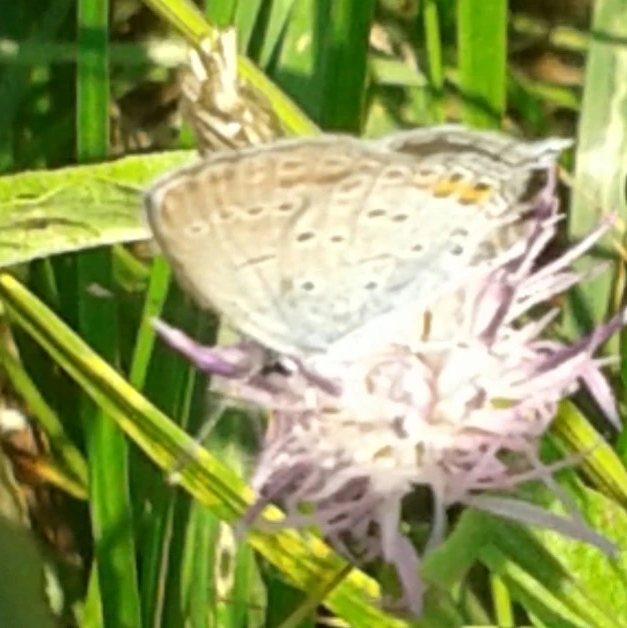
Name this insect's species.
Cupido argiades (also Elkalyce argiades)
